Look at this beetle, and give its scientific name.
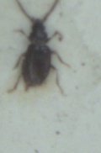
Tachys bistriatus
